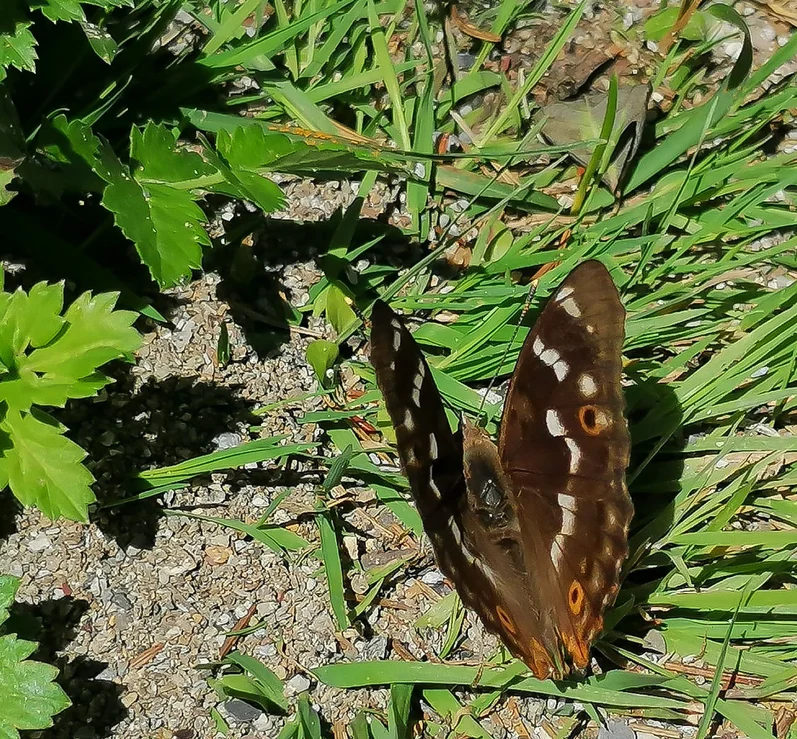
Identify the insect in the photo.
Apatura ilia
